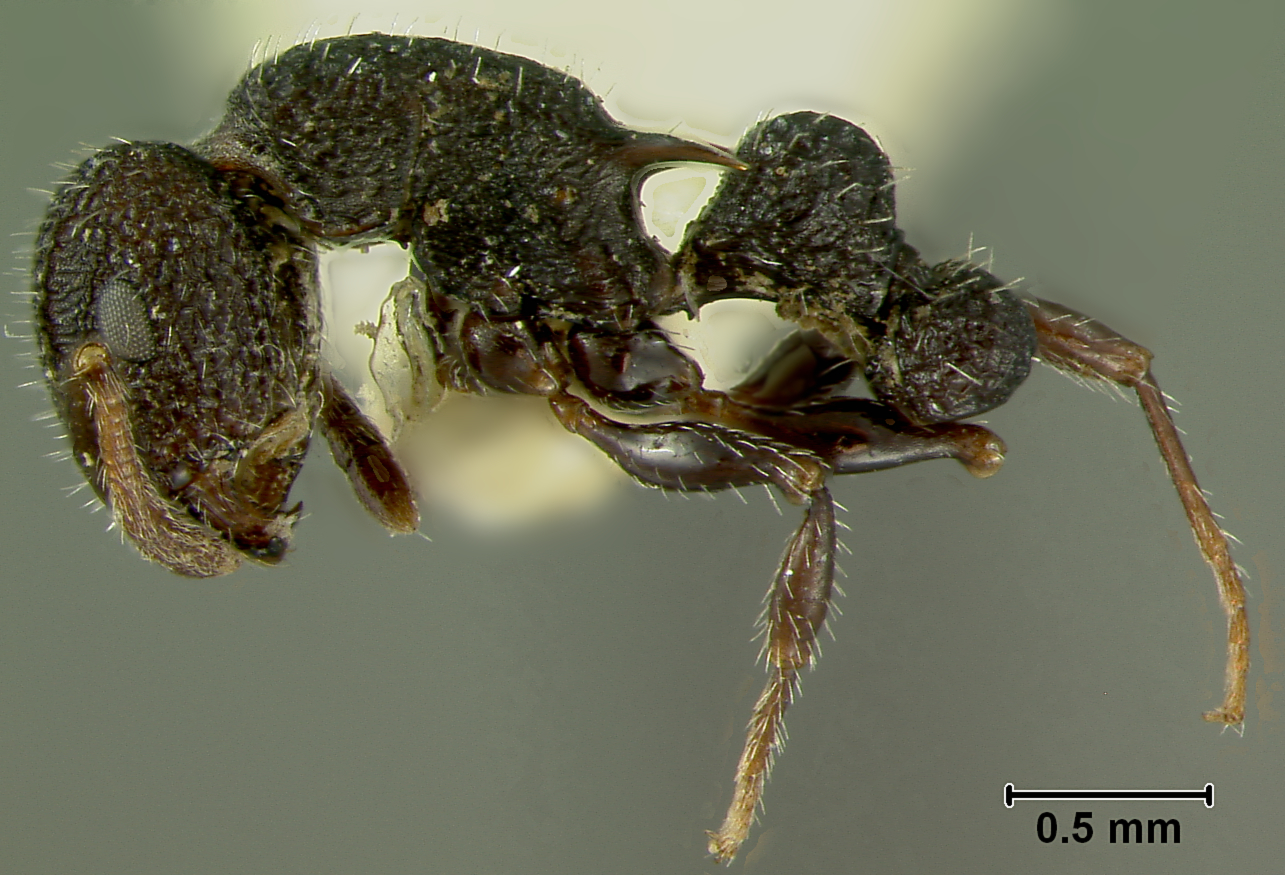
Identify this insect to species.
Romblonella grandinodis
